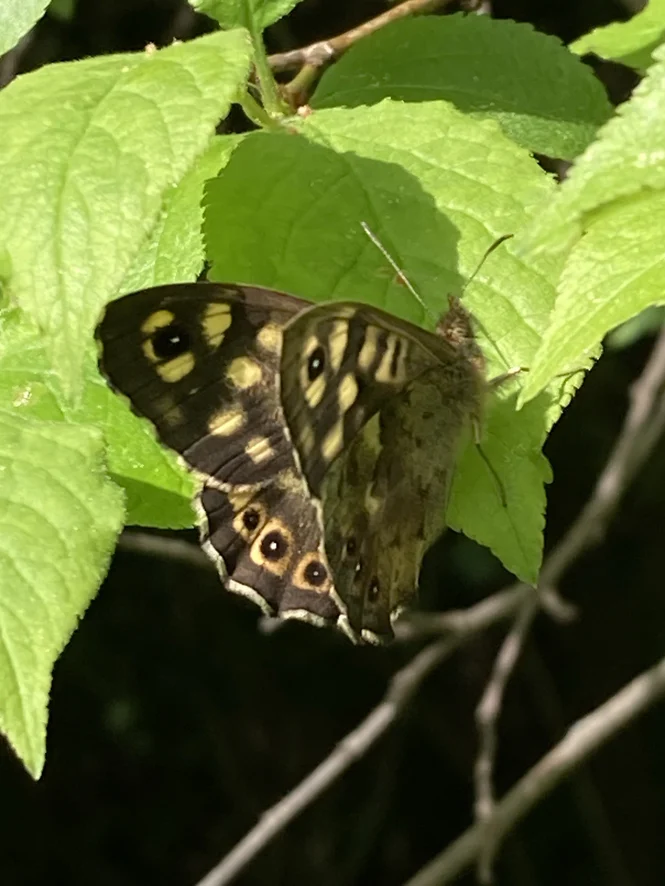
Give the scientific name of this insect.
Pararge aegeria
